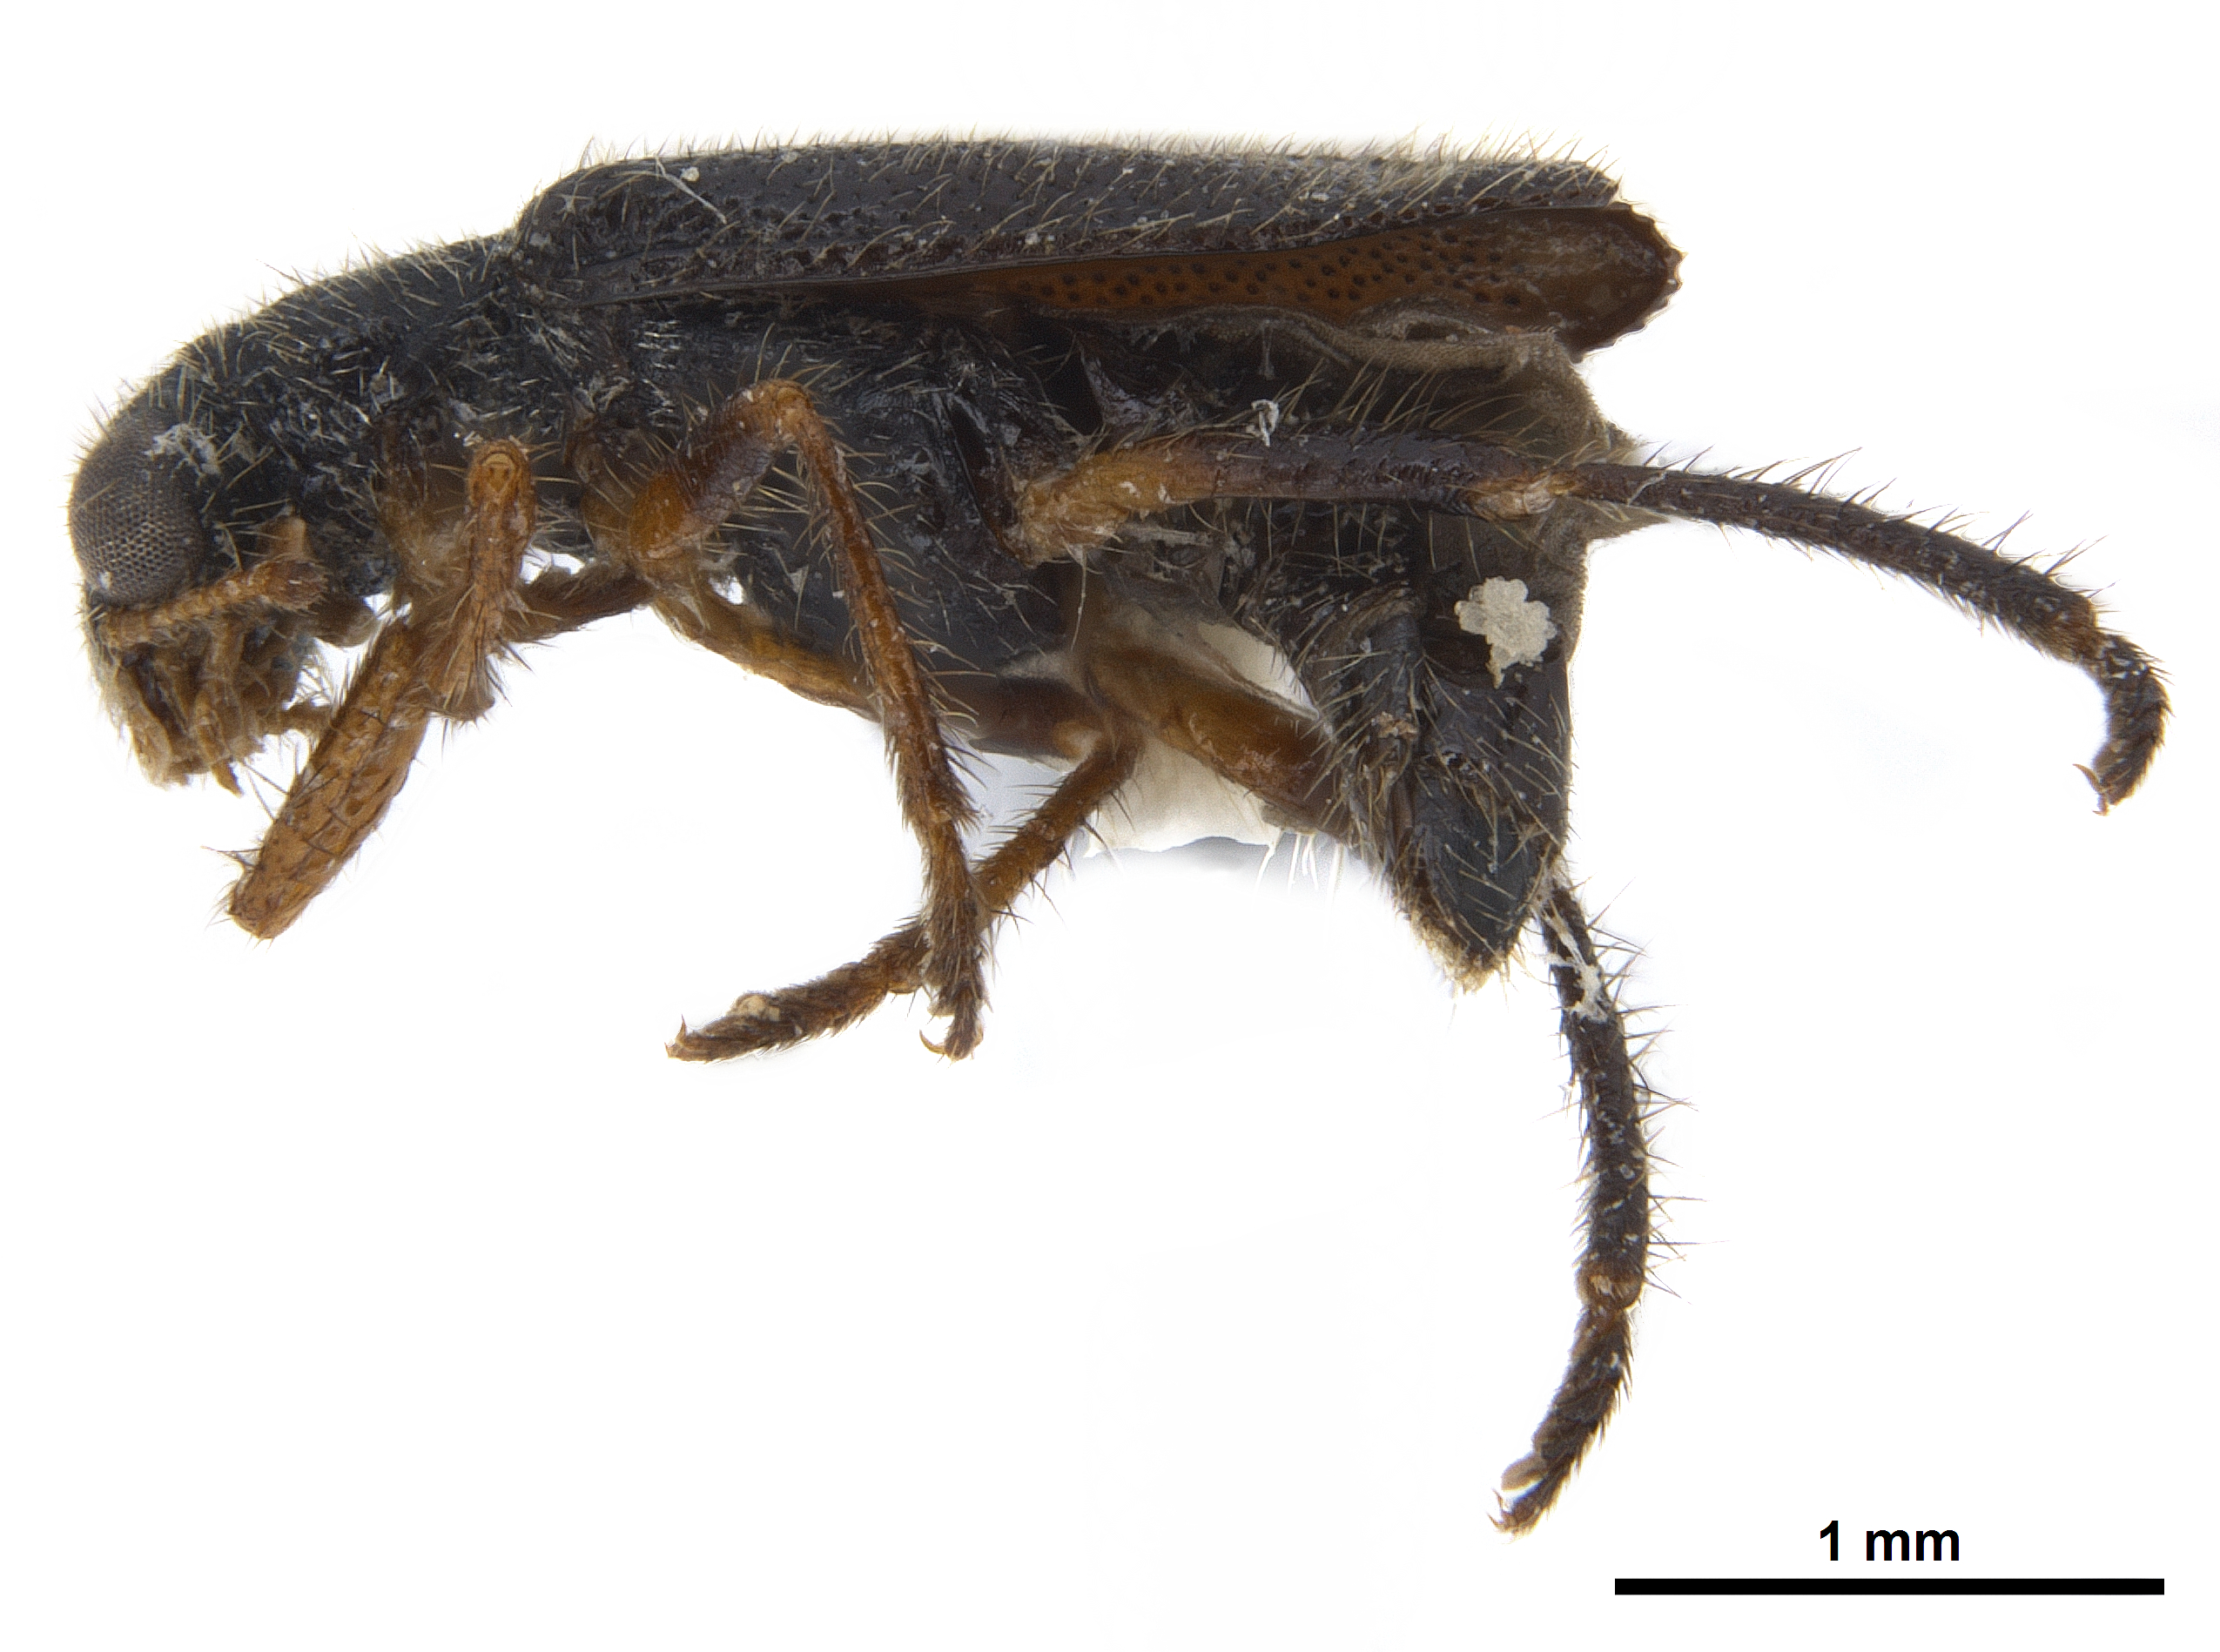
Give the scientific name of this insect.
Wolcottia pedalis
